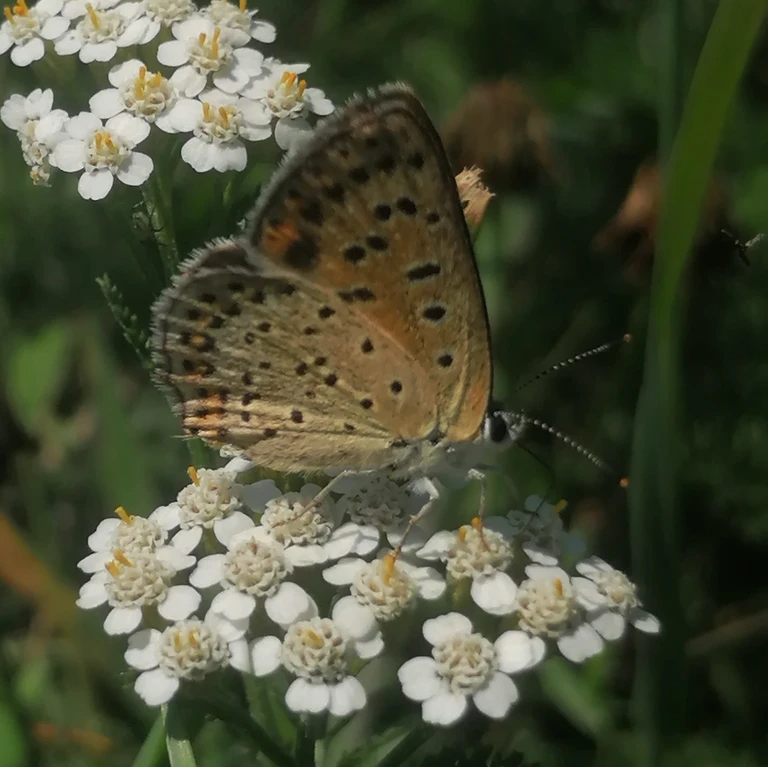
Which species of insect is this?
Lycaena tityrus (also Loweia tityrus)
